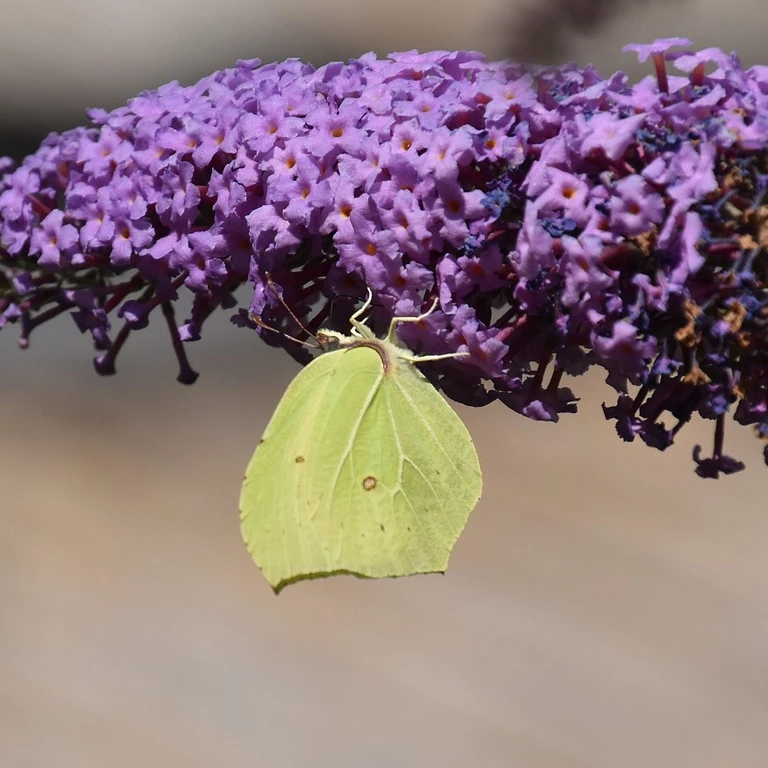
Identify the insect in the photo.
Gonepteryx rhamni
